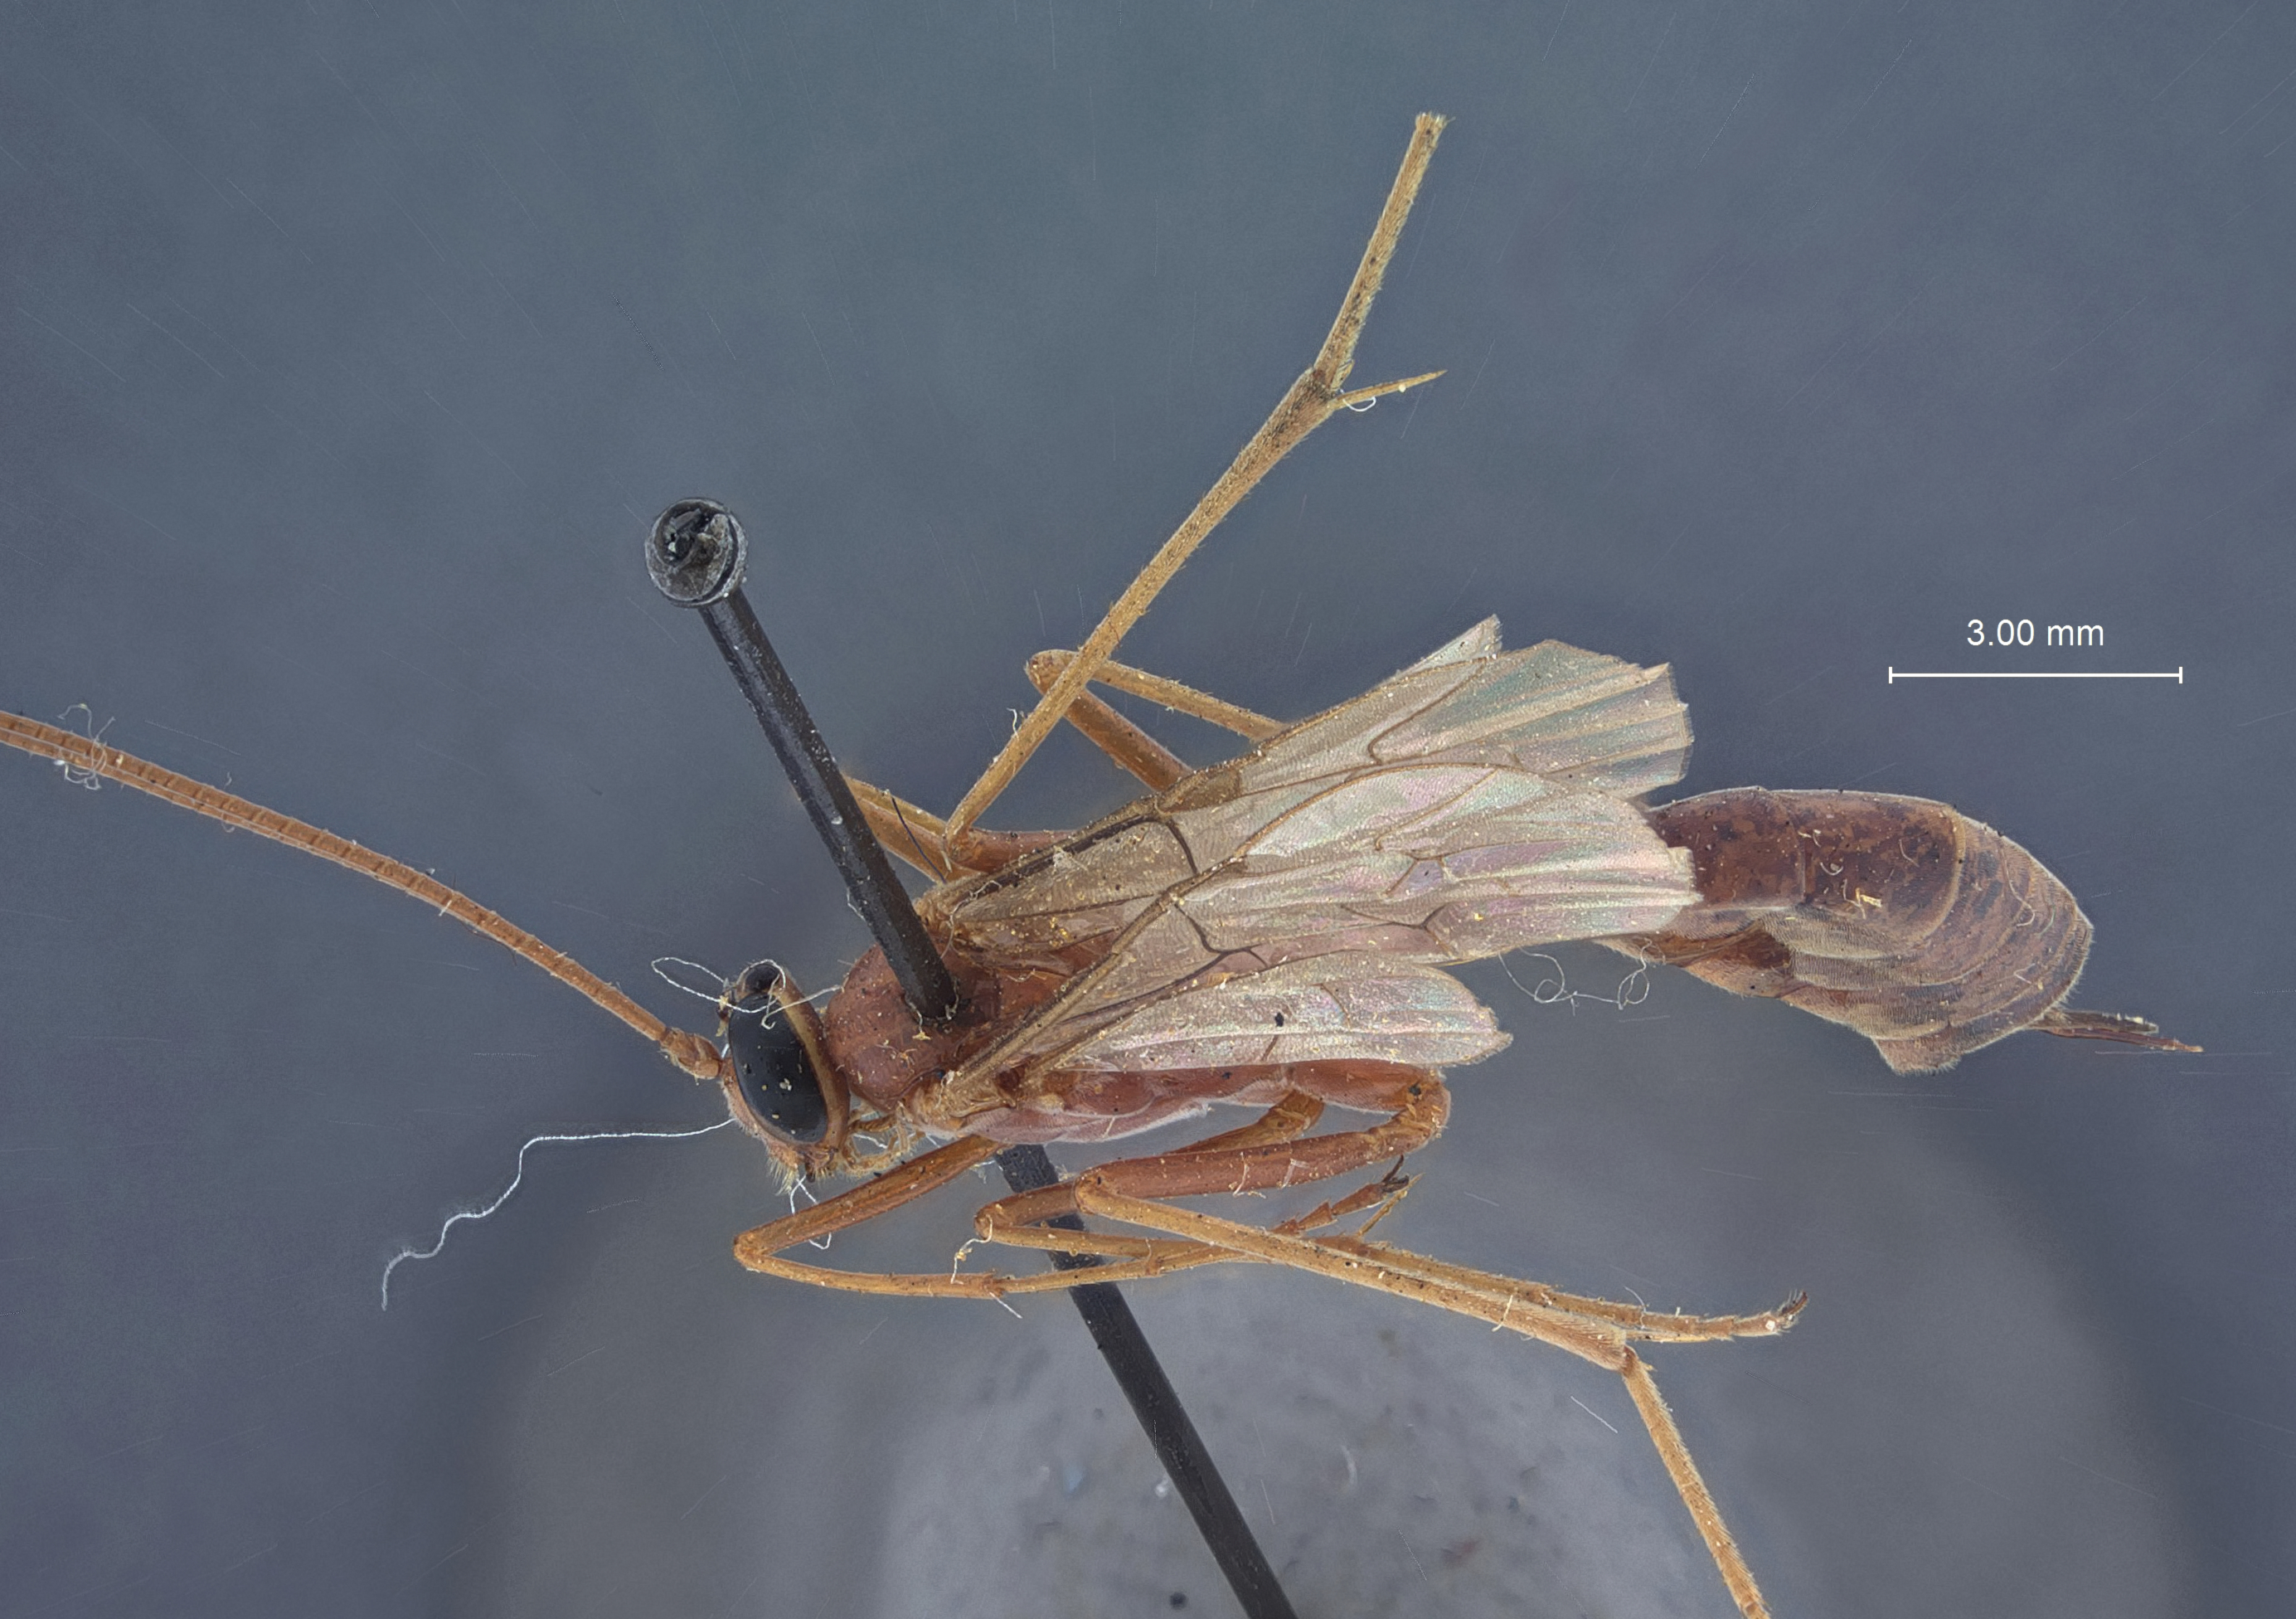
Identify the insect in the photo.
Paniscus ocellatus
